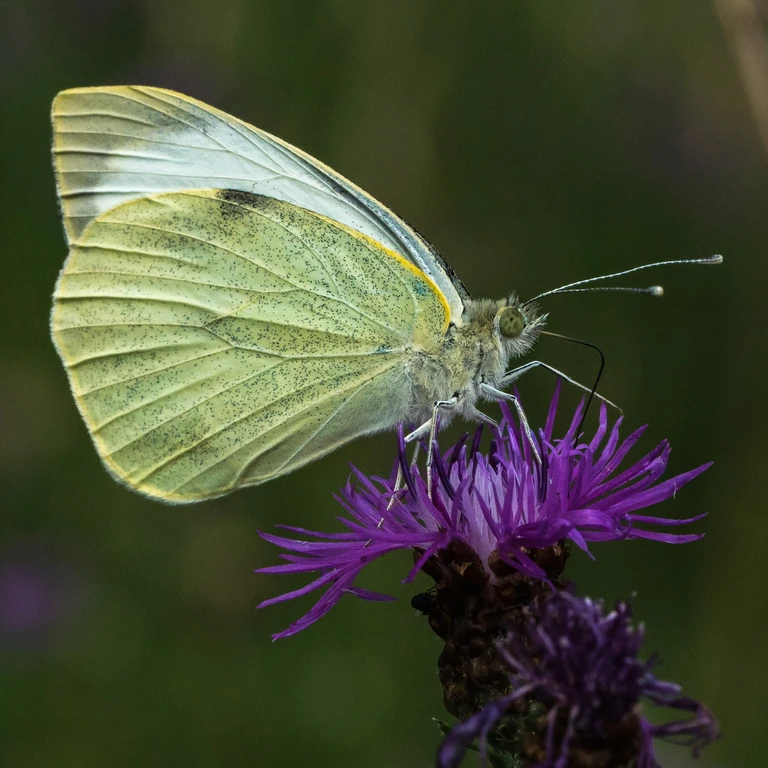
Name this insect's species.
Pieris brassicae
